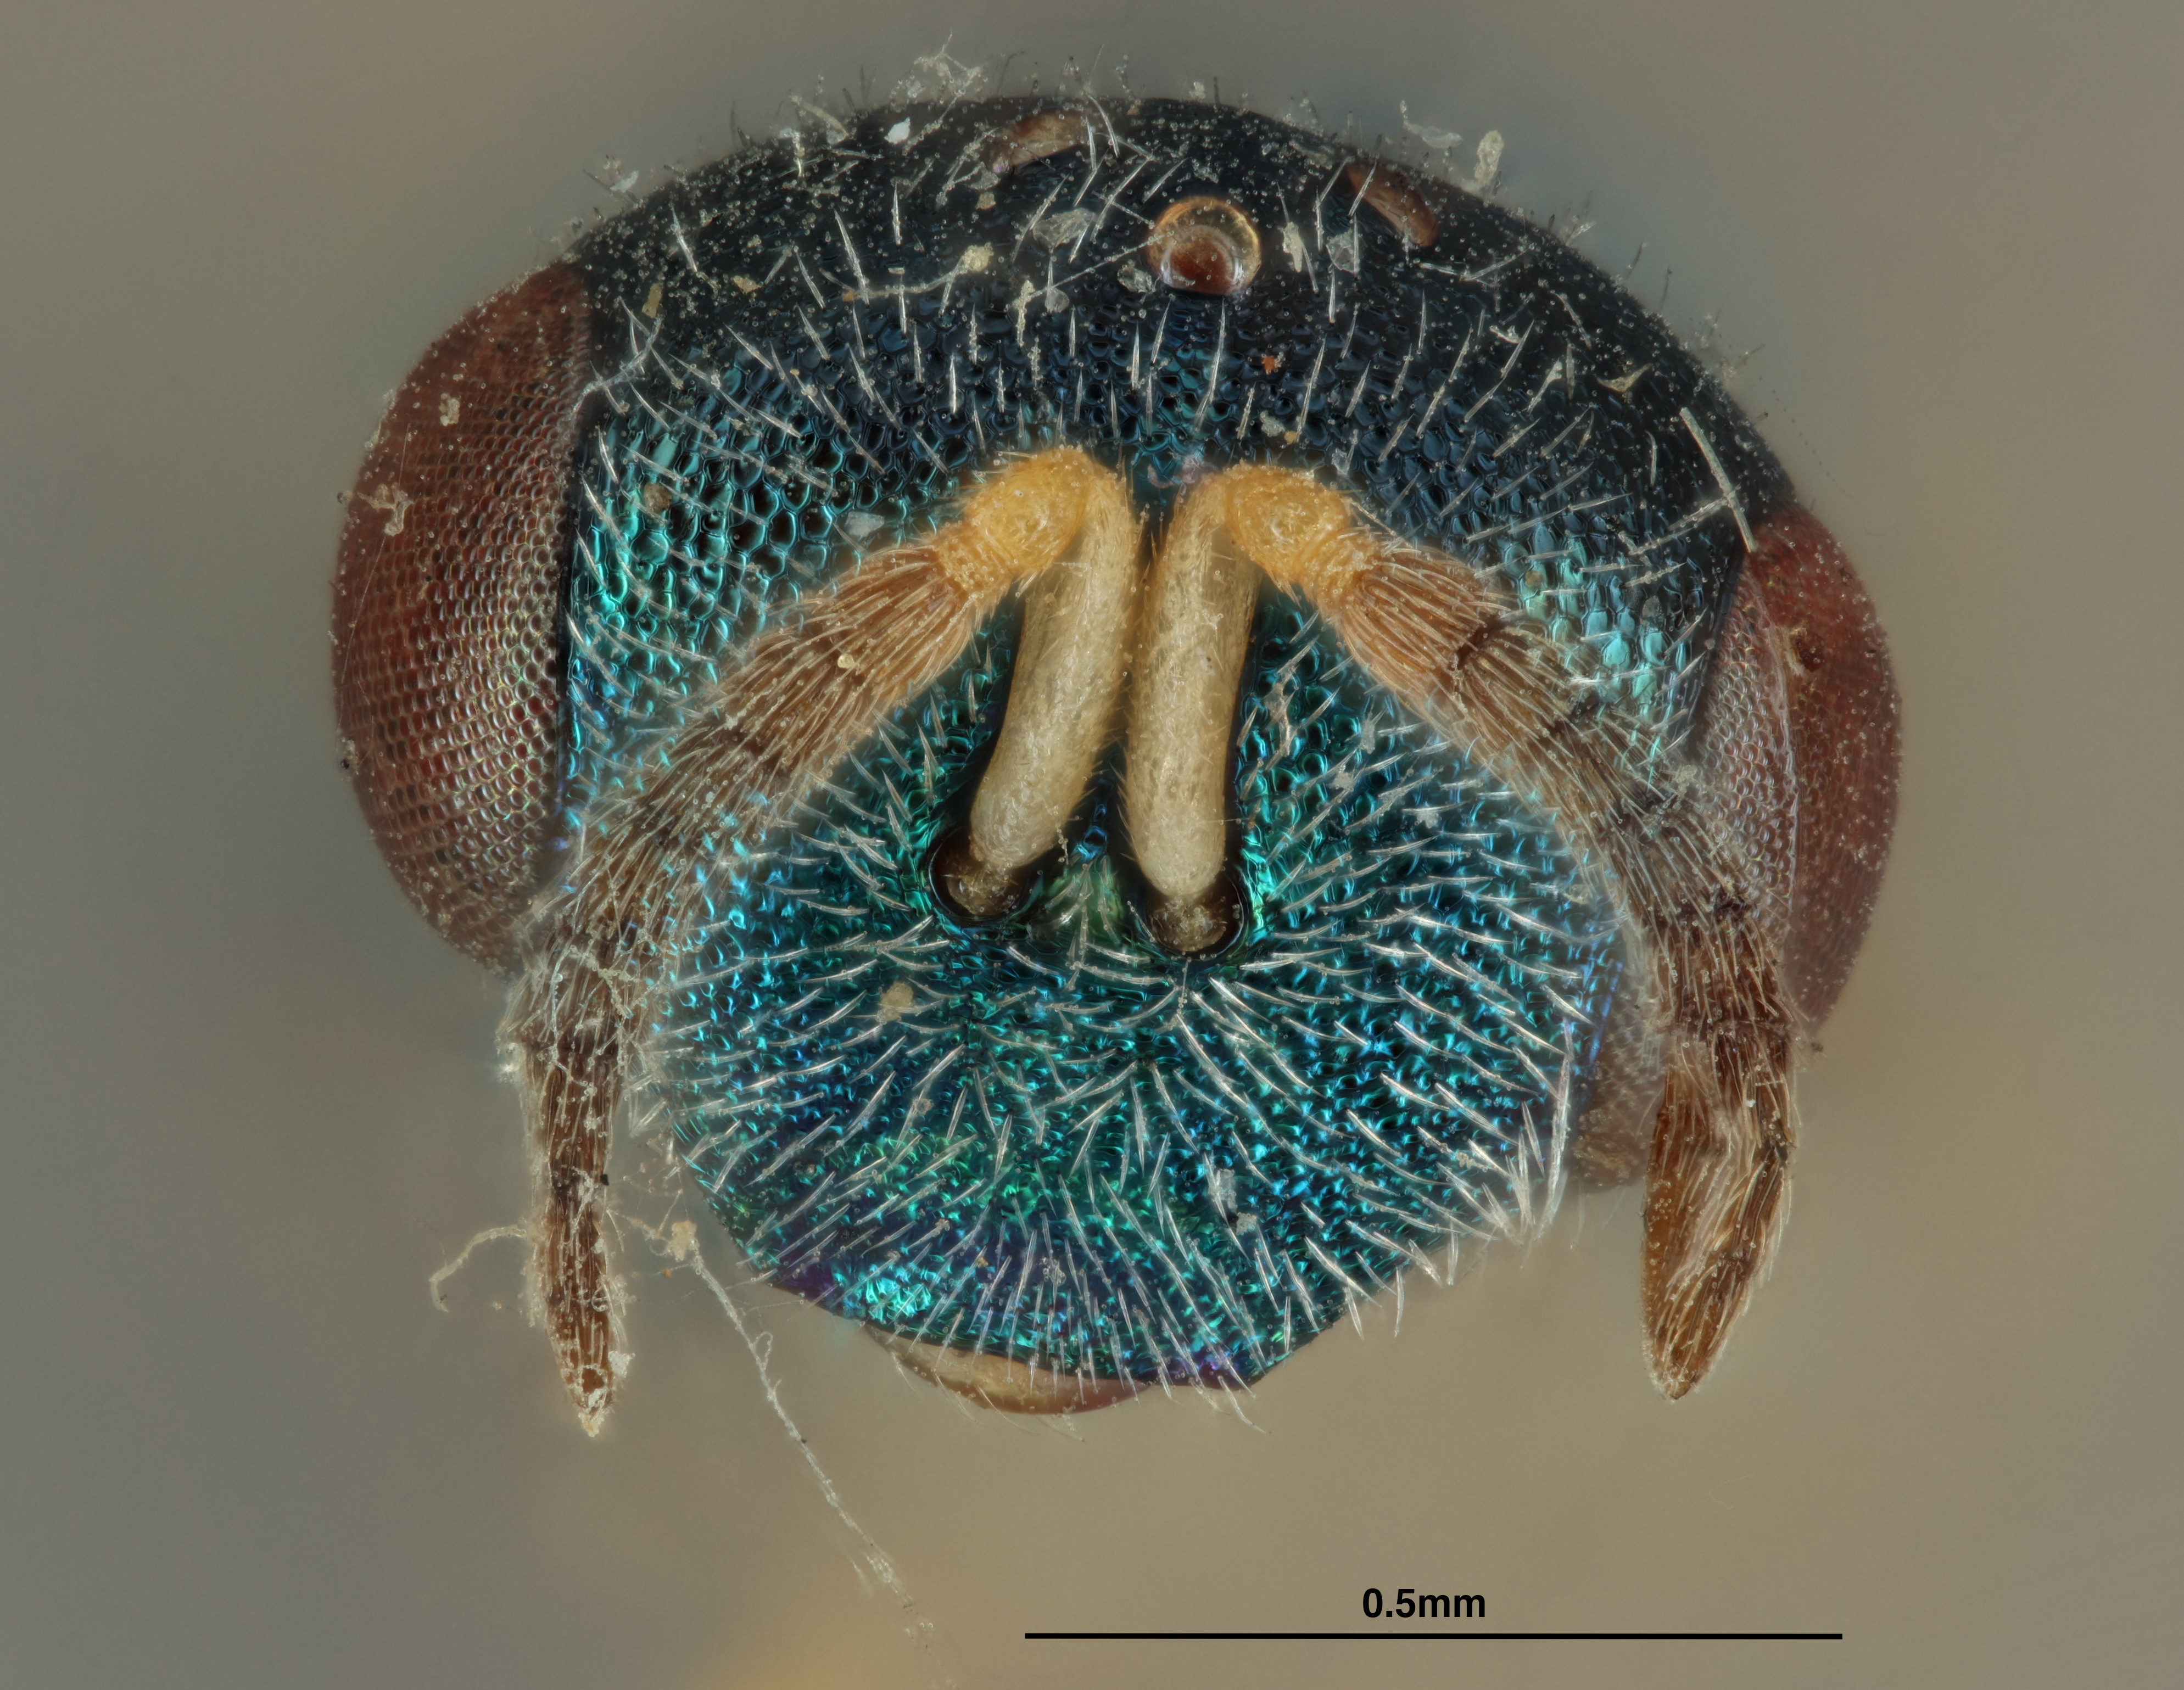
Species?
Toxeumella albipes
